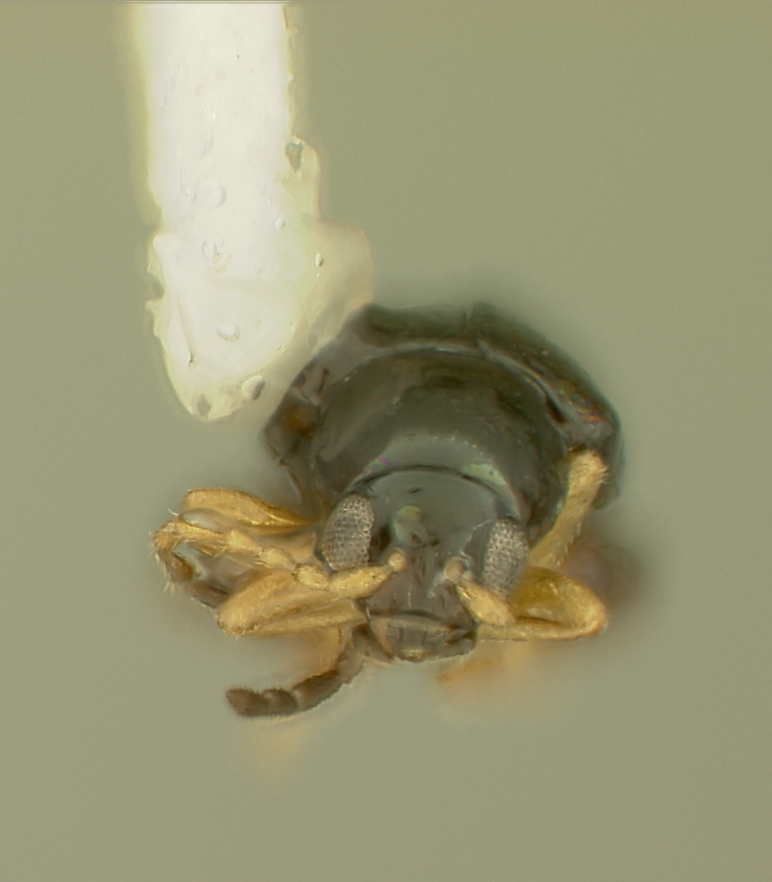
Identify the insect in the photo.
Aphthona mallotae
